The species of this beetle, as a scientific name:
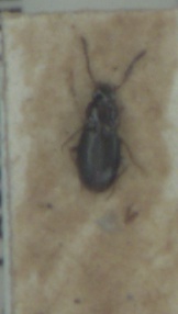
Bembidion obtusum
